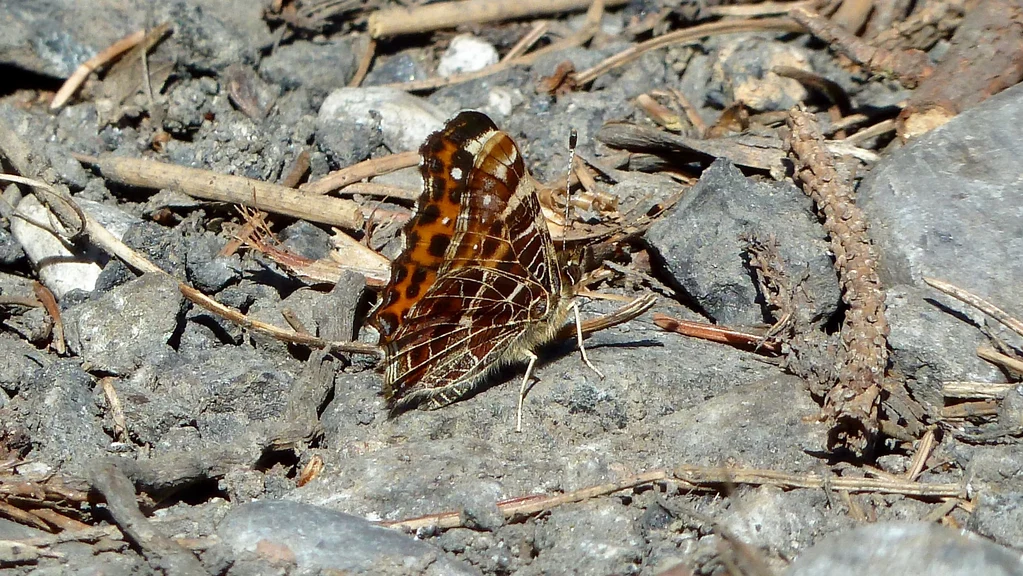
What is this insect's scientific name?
Araschnia levana
